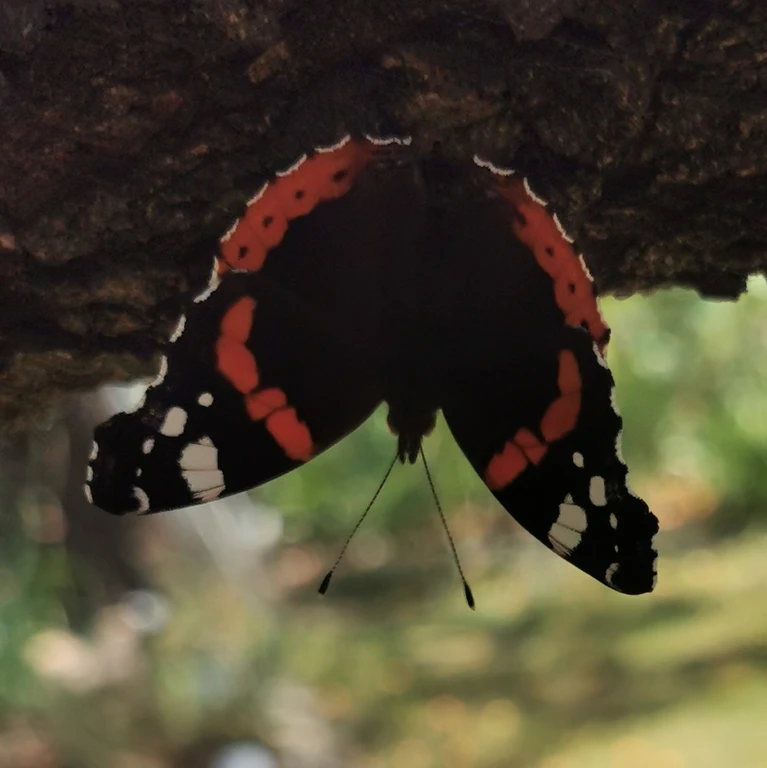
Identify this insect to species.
Vanessa atalanta
